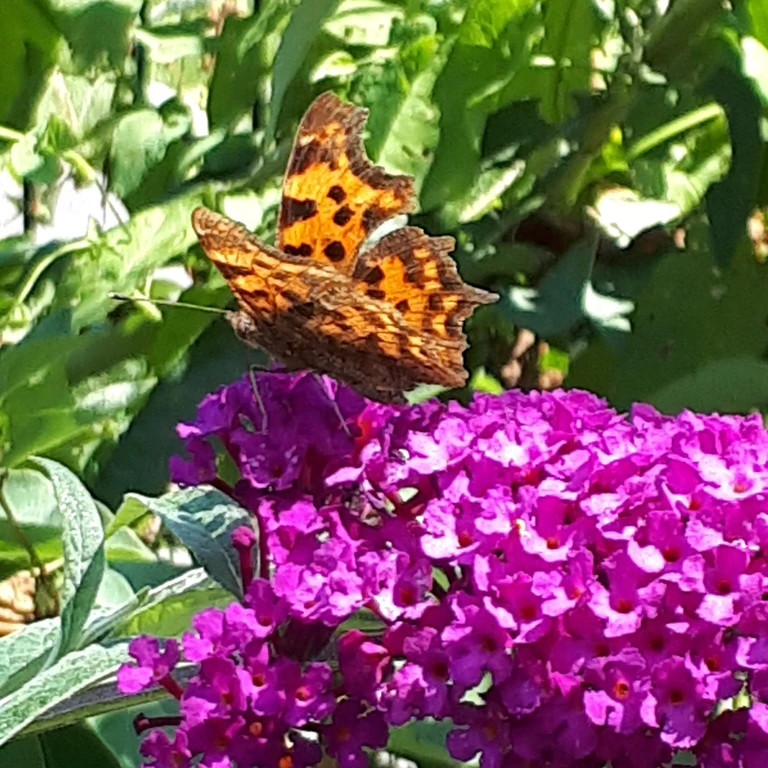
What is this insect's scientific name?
Polygonia c-album
